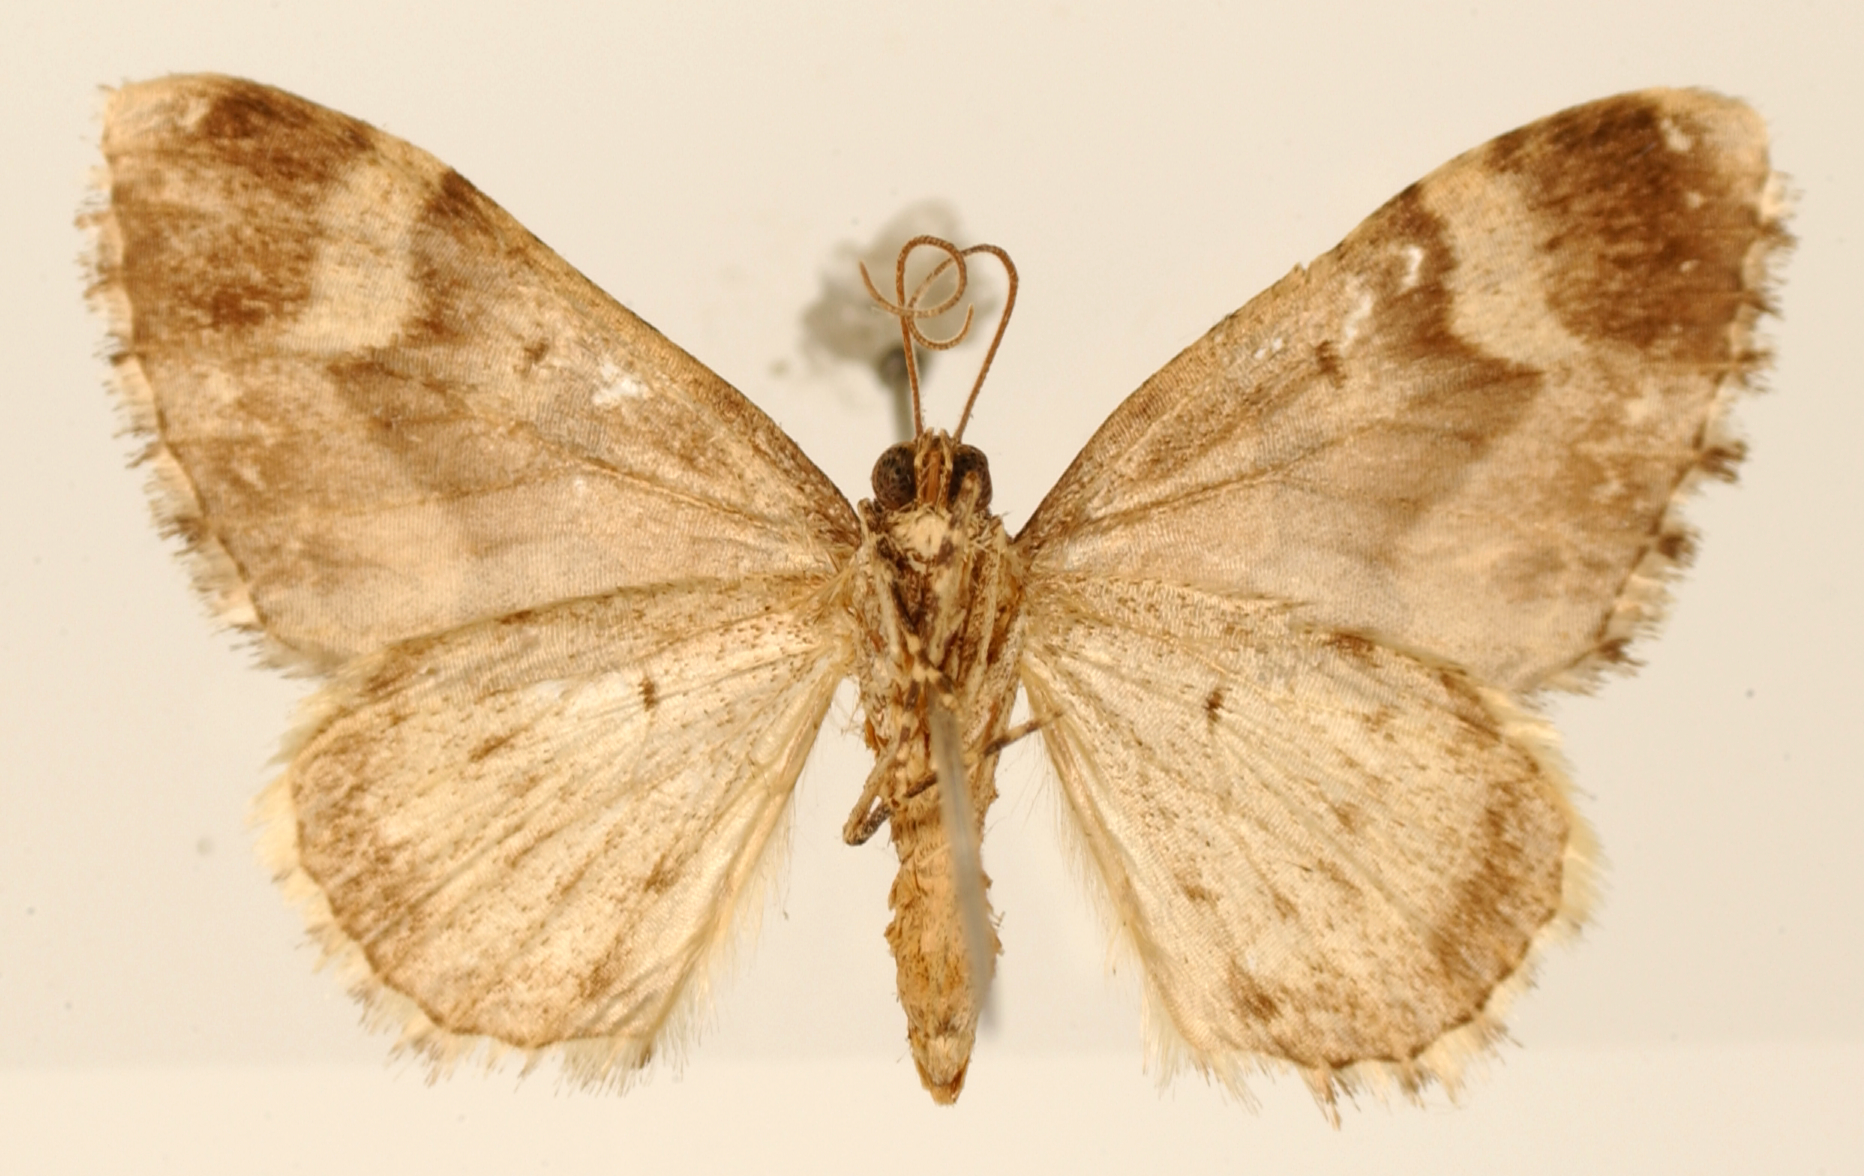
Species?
Hammaptera spatiosata
